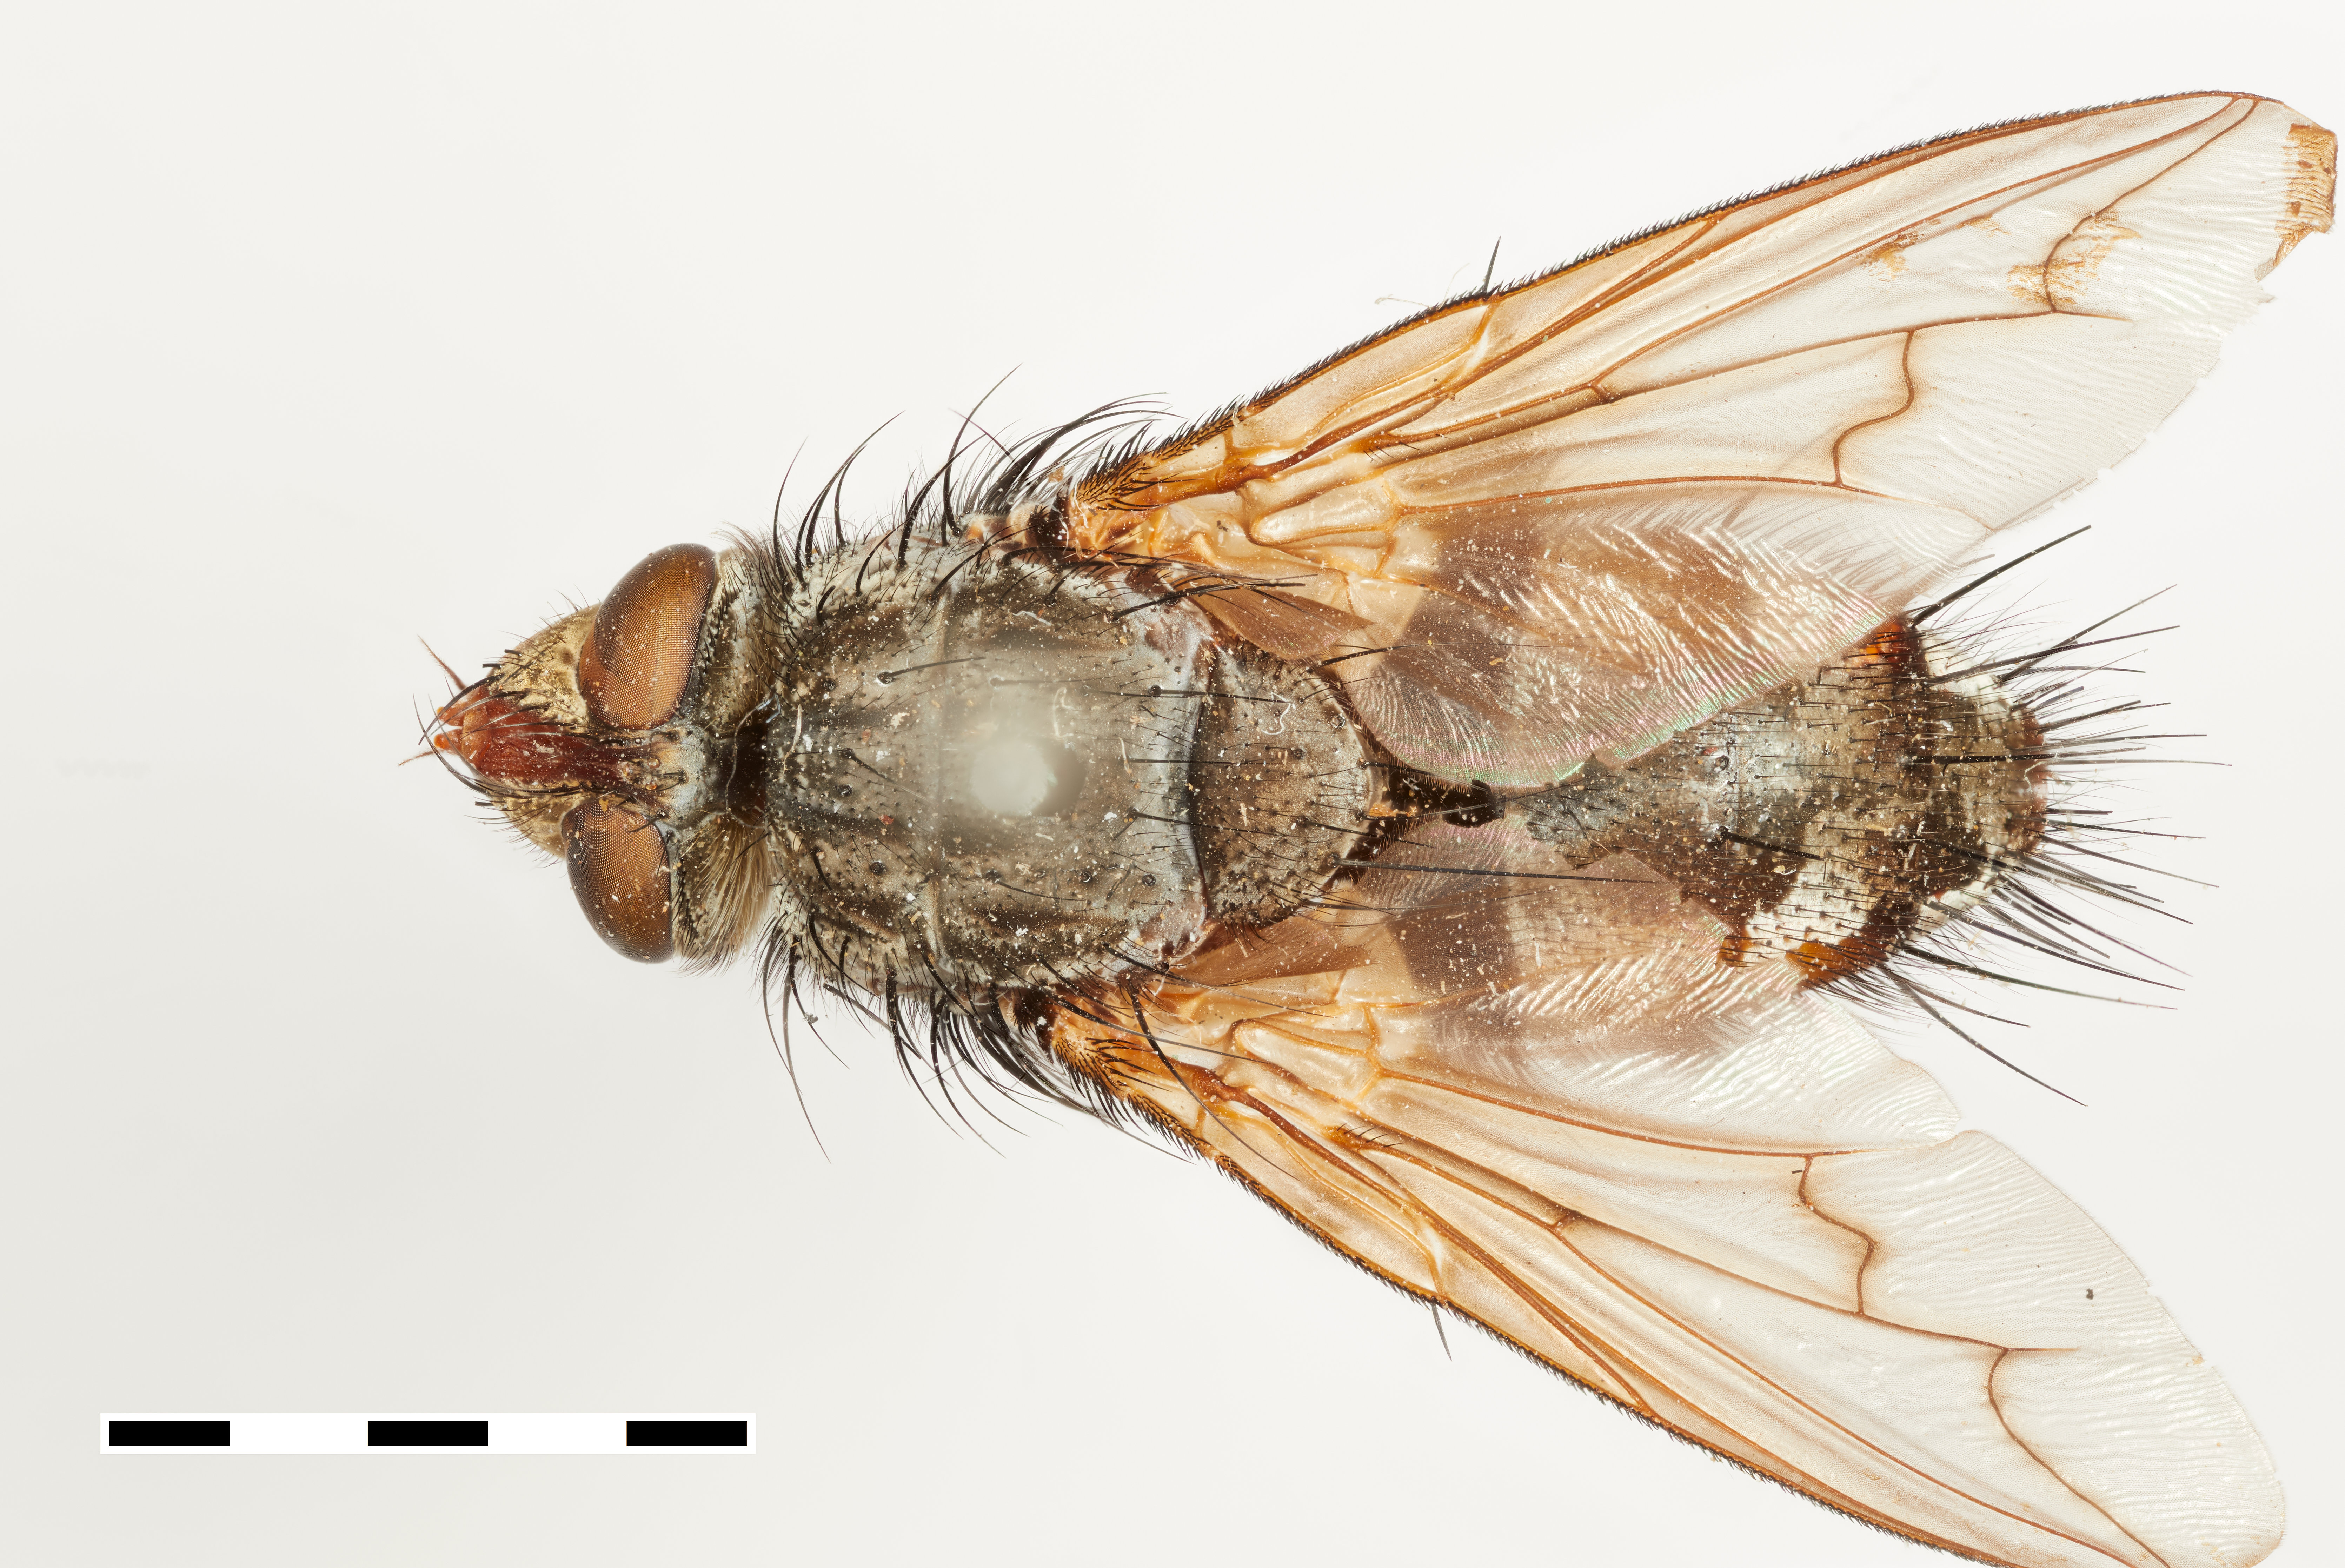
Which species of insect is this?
Microphthalma pruinosa
